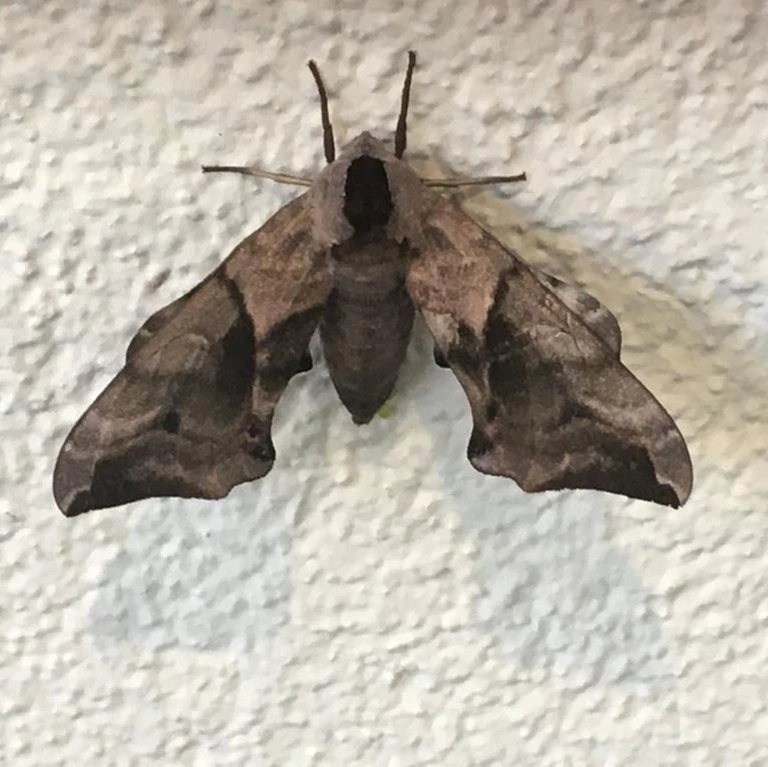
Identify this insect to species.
Smerinthus ocellata
